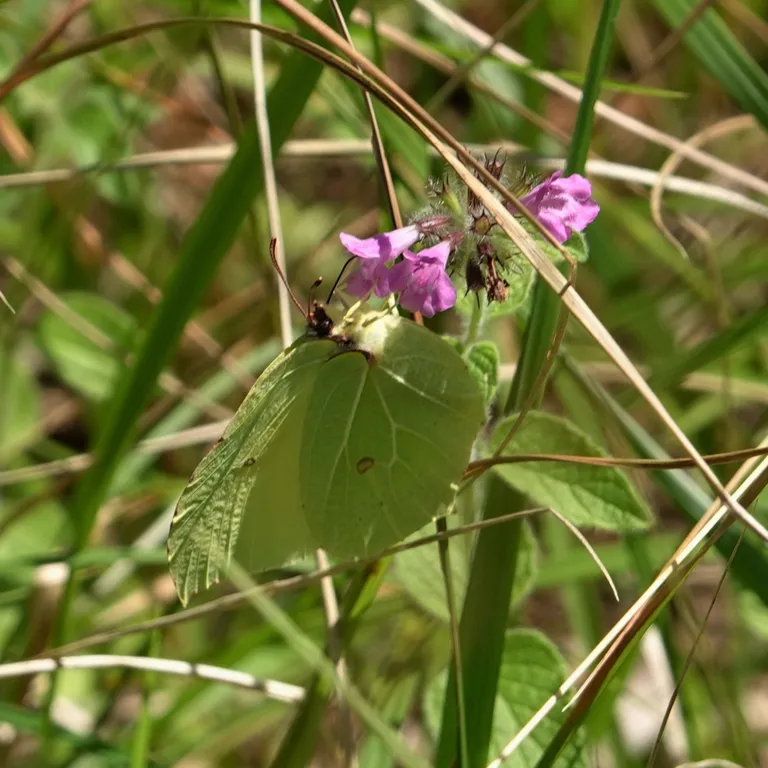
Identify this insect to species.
Gonepteryx rhamni
